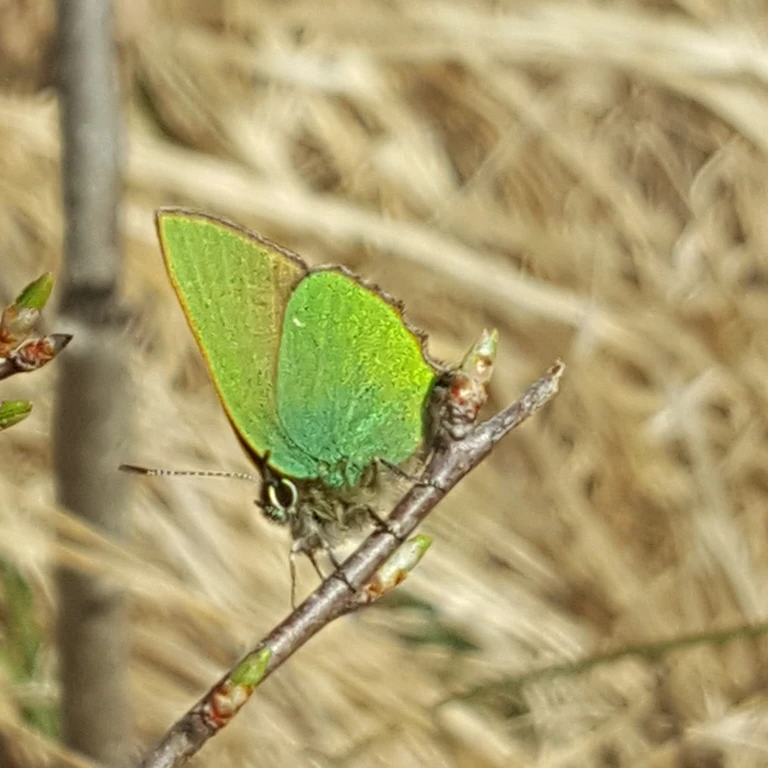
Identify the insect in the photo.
Callophrys rubi
